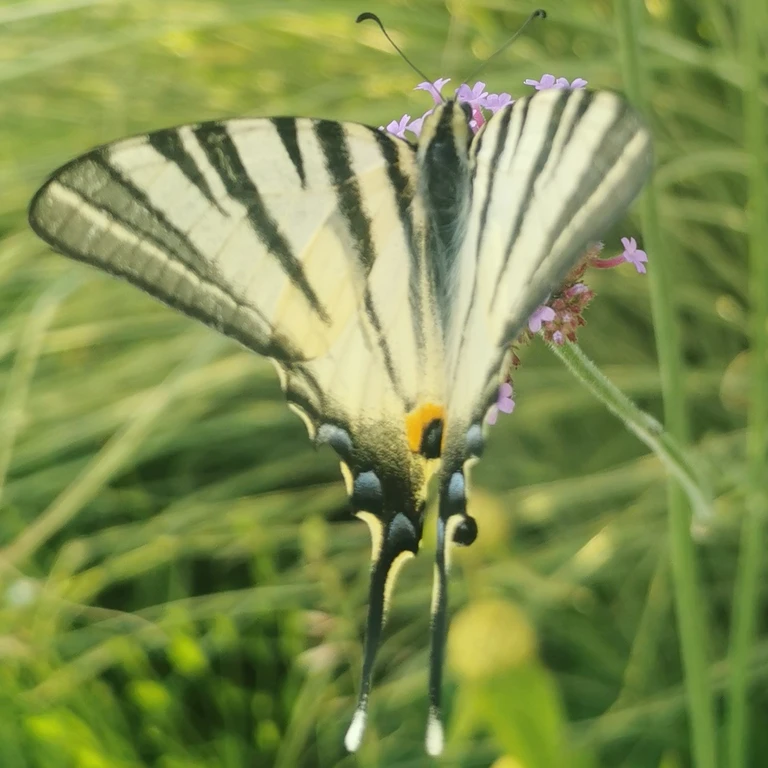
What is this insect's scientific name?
Iphiclides podalirius
